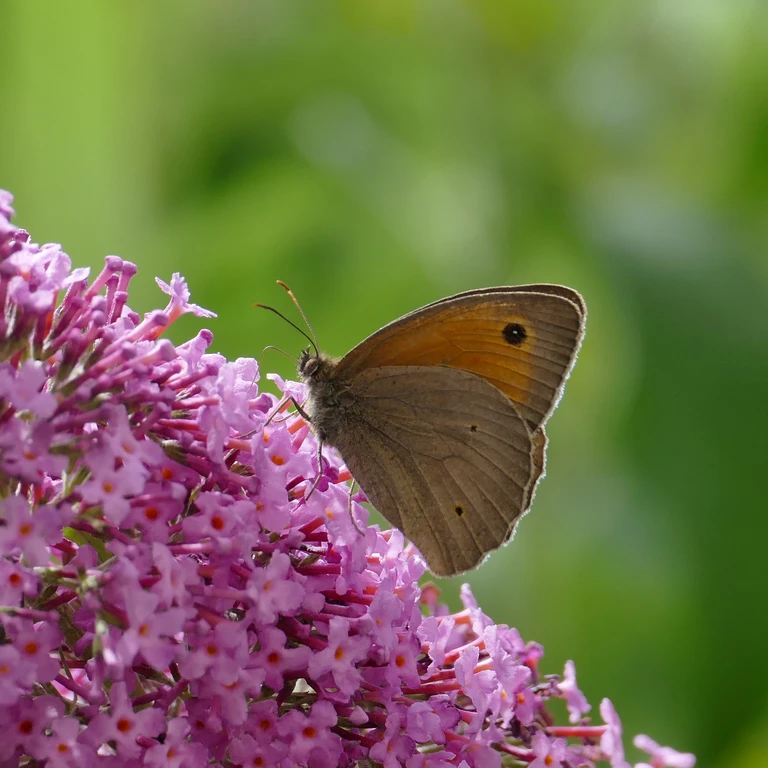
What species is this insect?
Maniola jurtina
